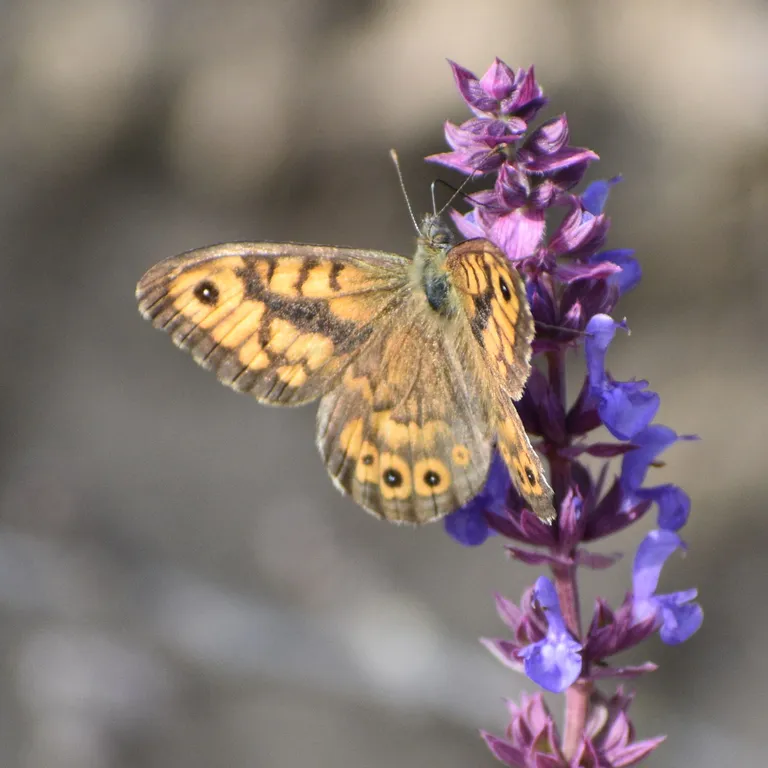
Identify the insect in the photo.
Lasiommata megera (also Pararge megera)
